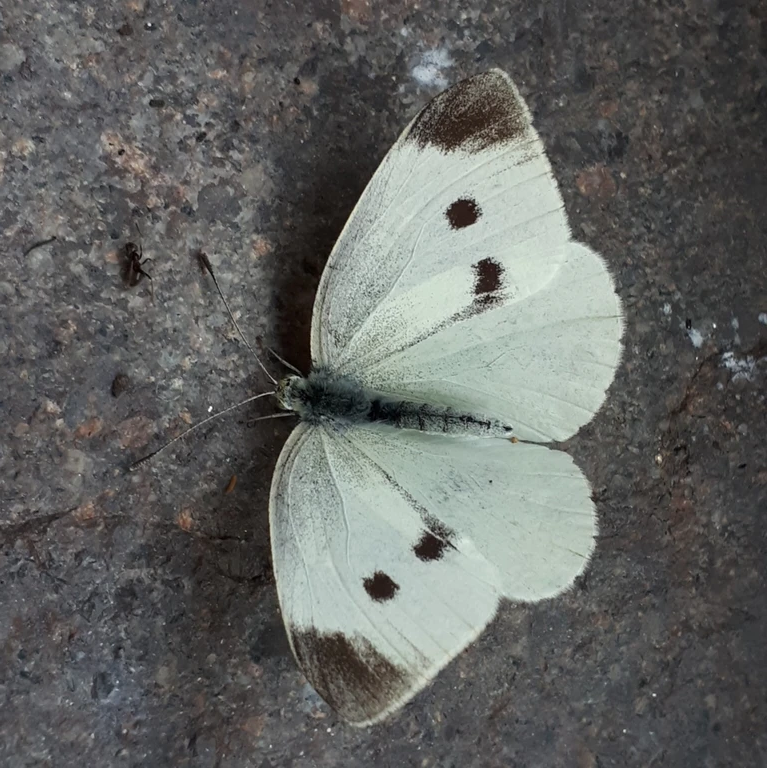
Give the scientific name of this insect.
Pieris rapae
